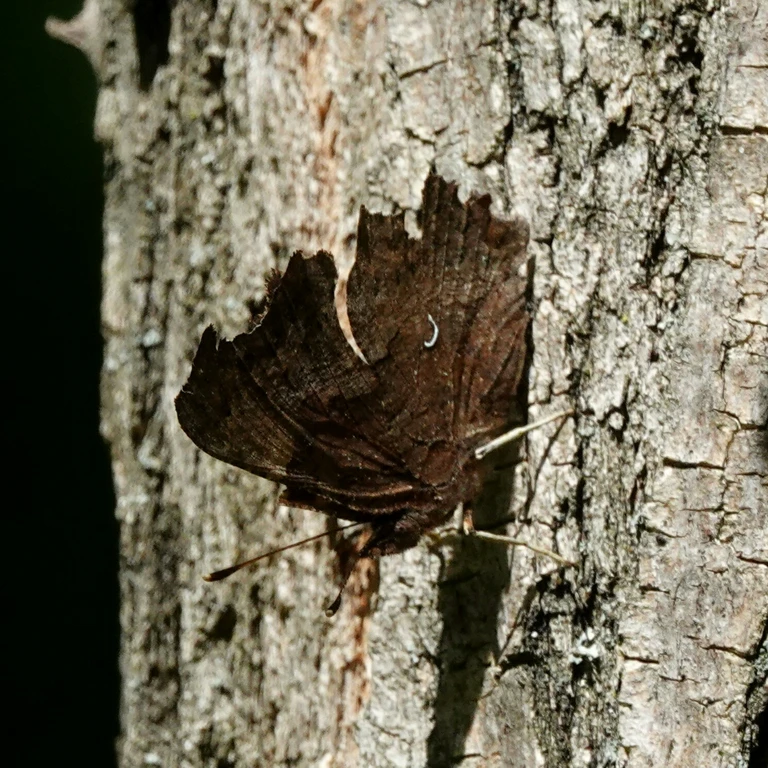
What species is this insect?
Polygonia c-album
